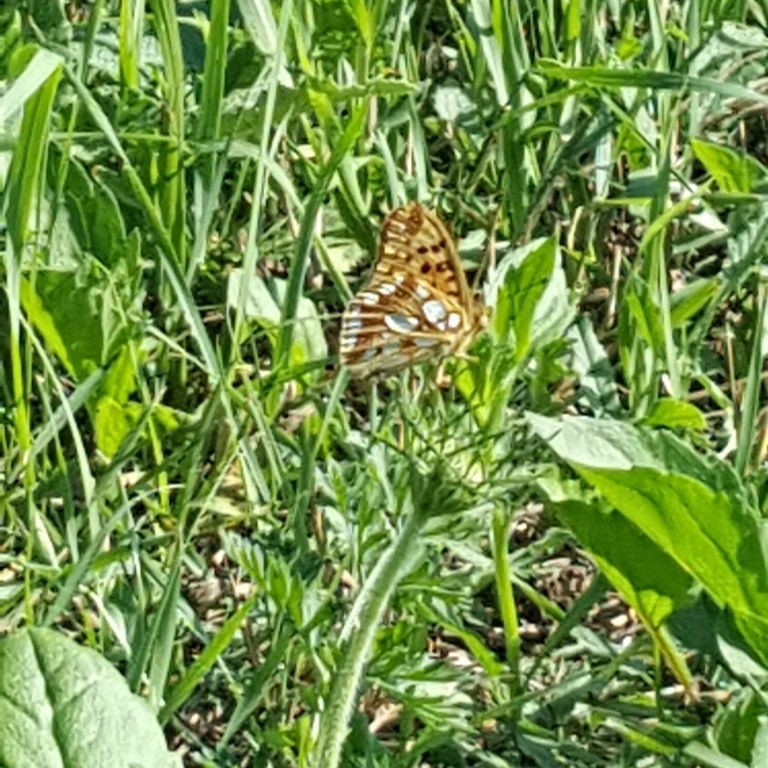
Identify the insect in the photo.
Issoria lathonia
